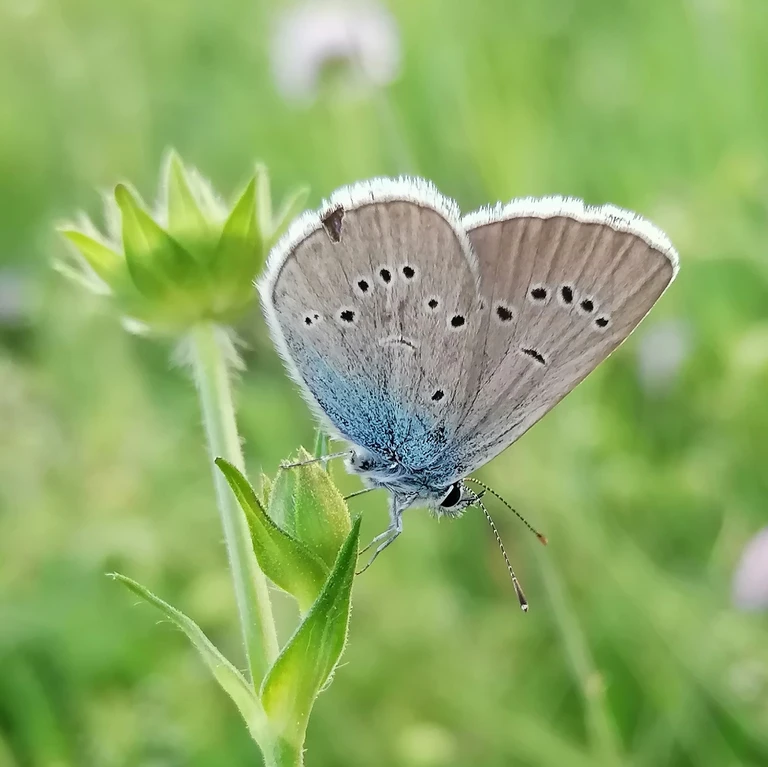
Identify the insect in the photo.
Cyaniris semiargus
